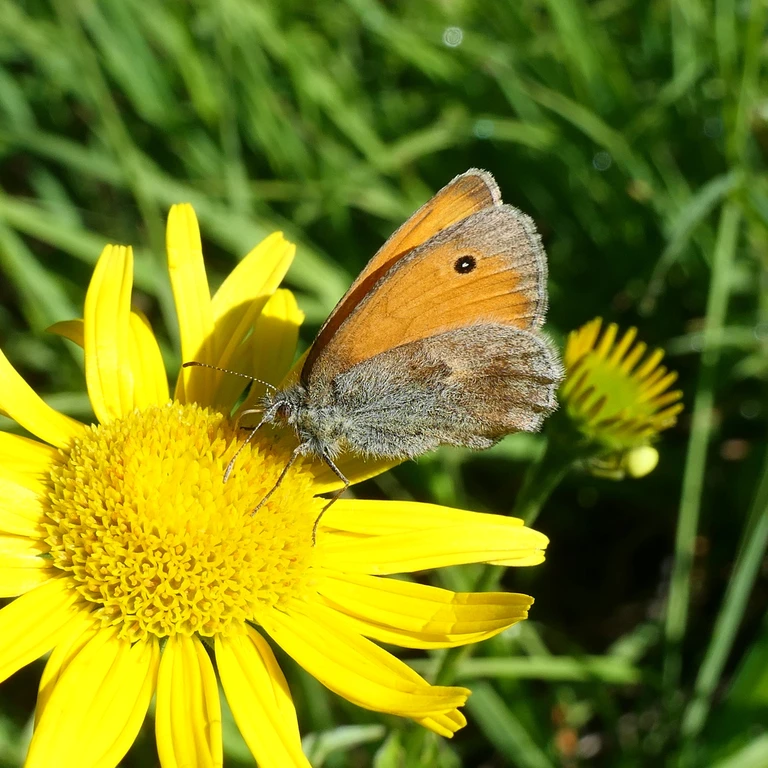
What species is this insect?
Coenonympha pamphilus
